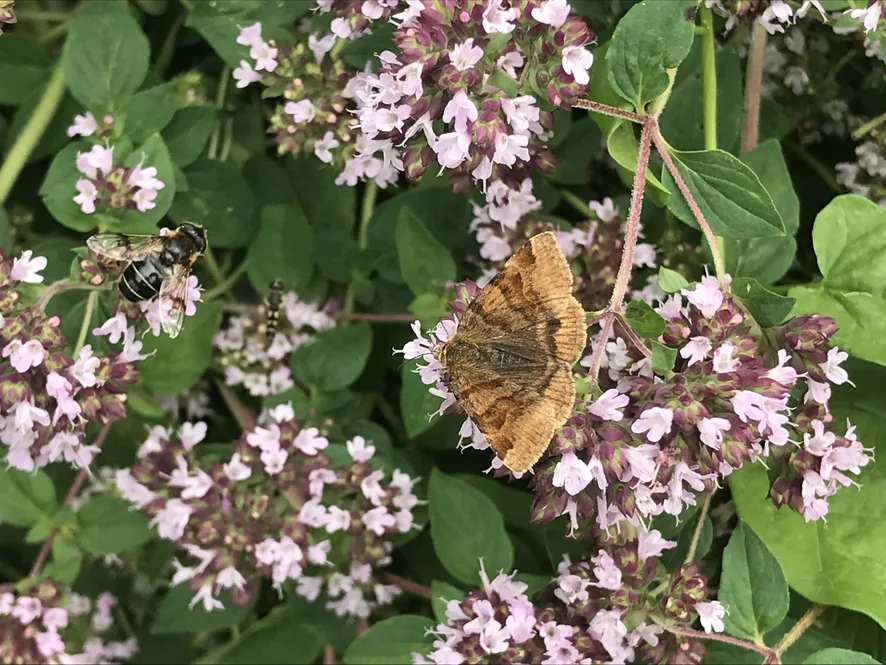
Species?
Euclidia glyphica
